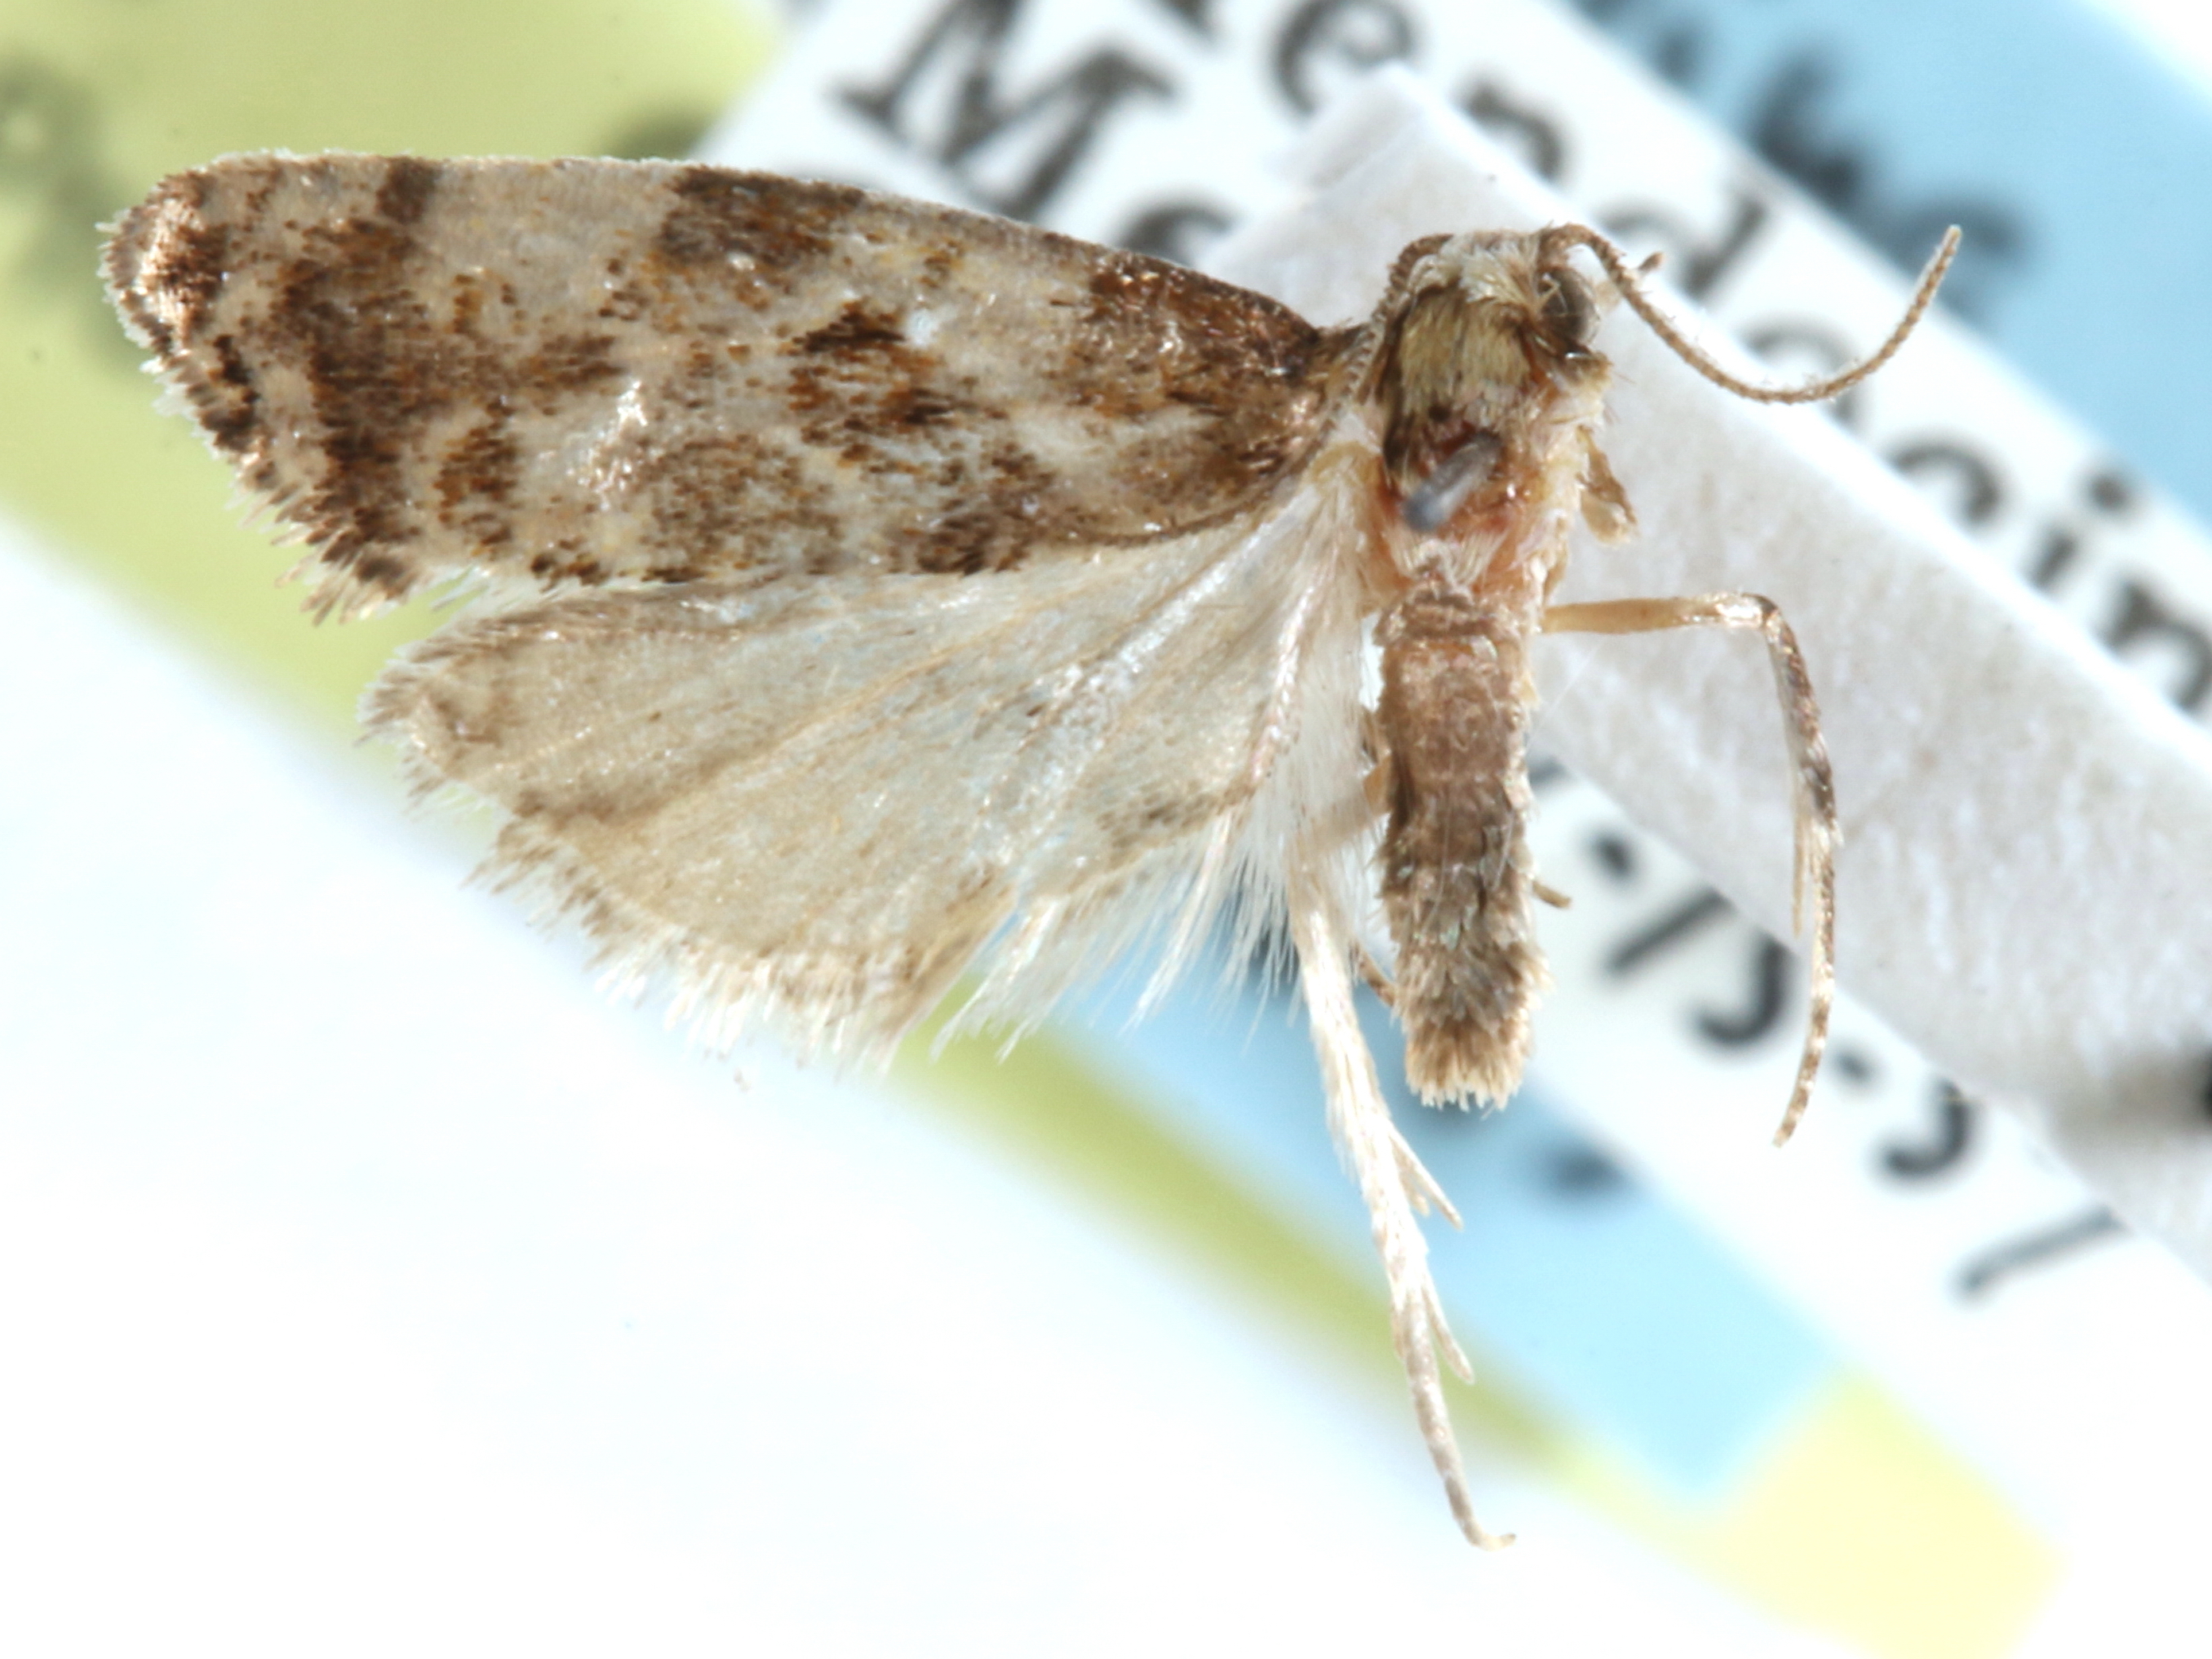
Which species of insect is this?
Saphenista nomonana
